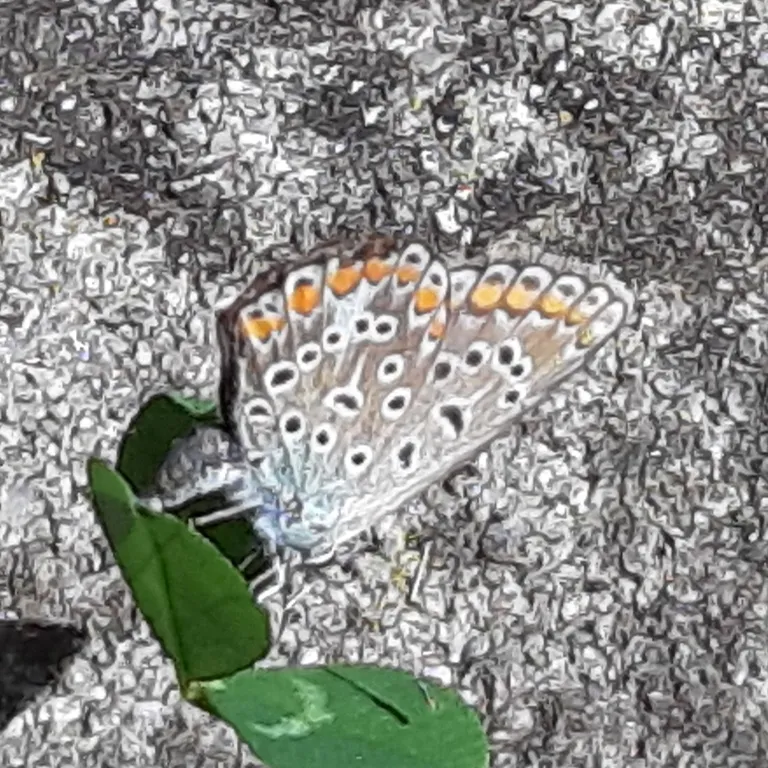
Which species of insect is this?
Polyommatus icarus
